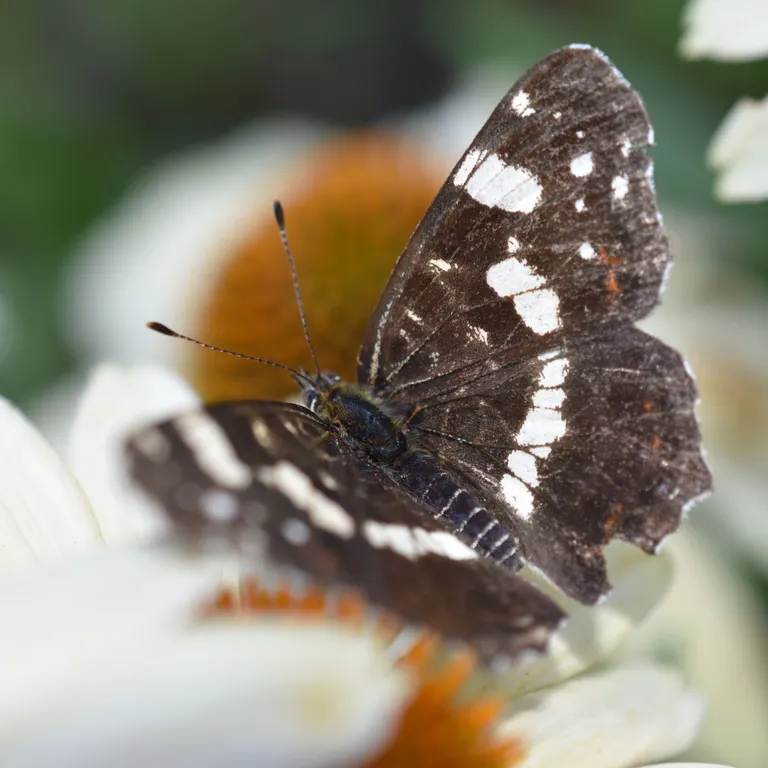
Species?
Araschnia levana
